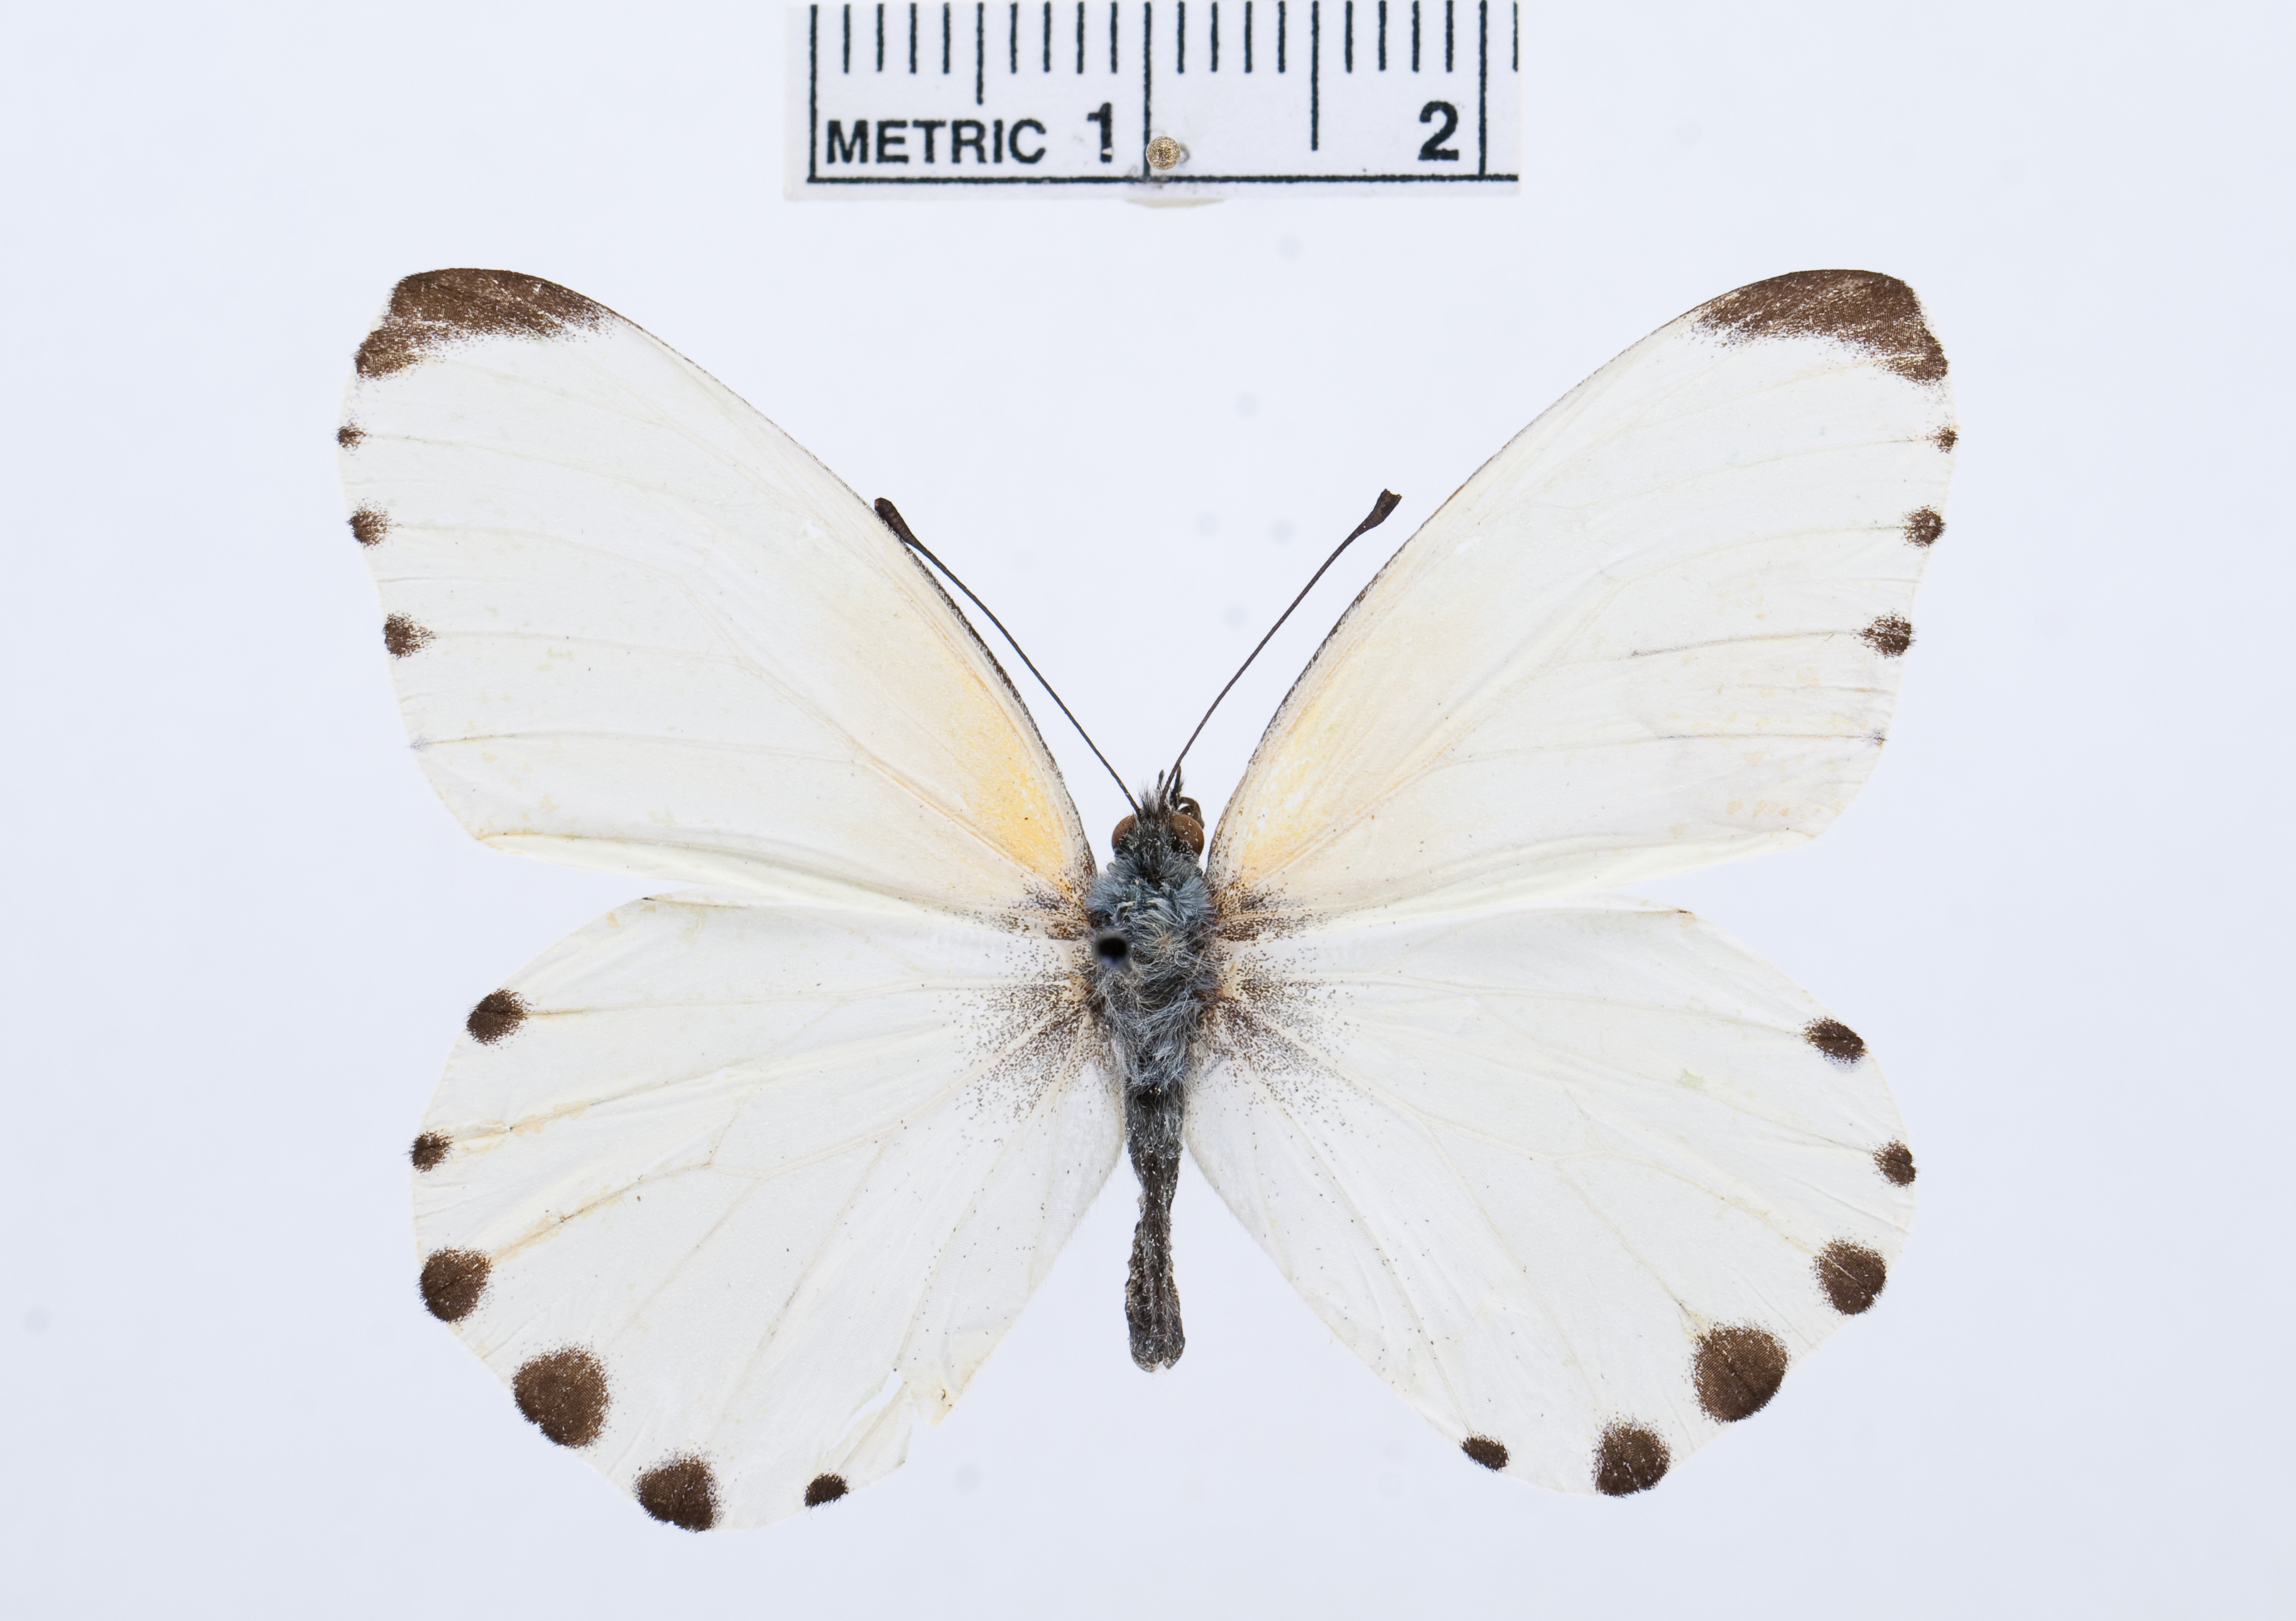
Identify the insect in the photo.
Mylothris phileris
